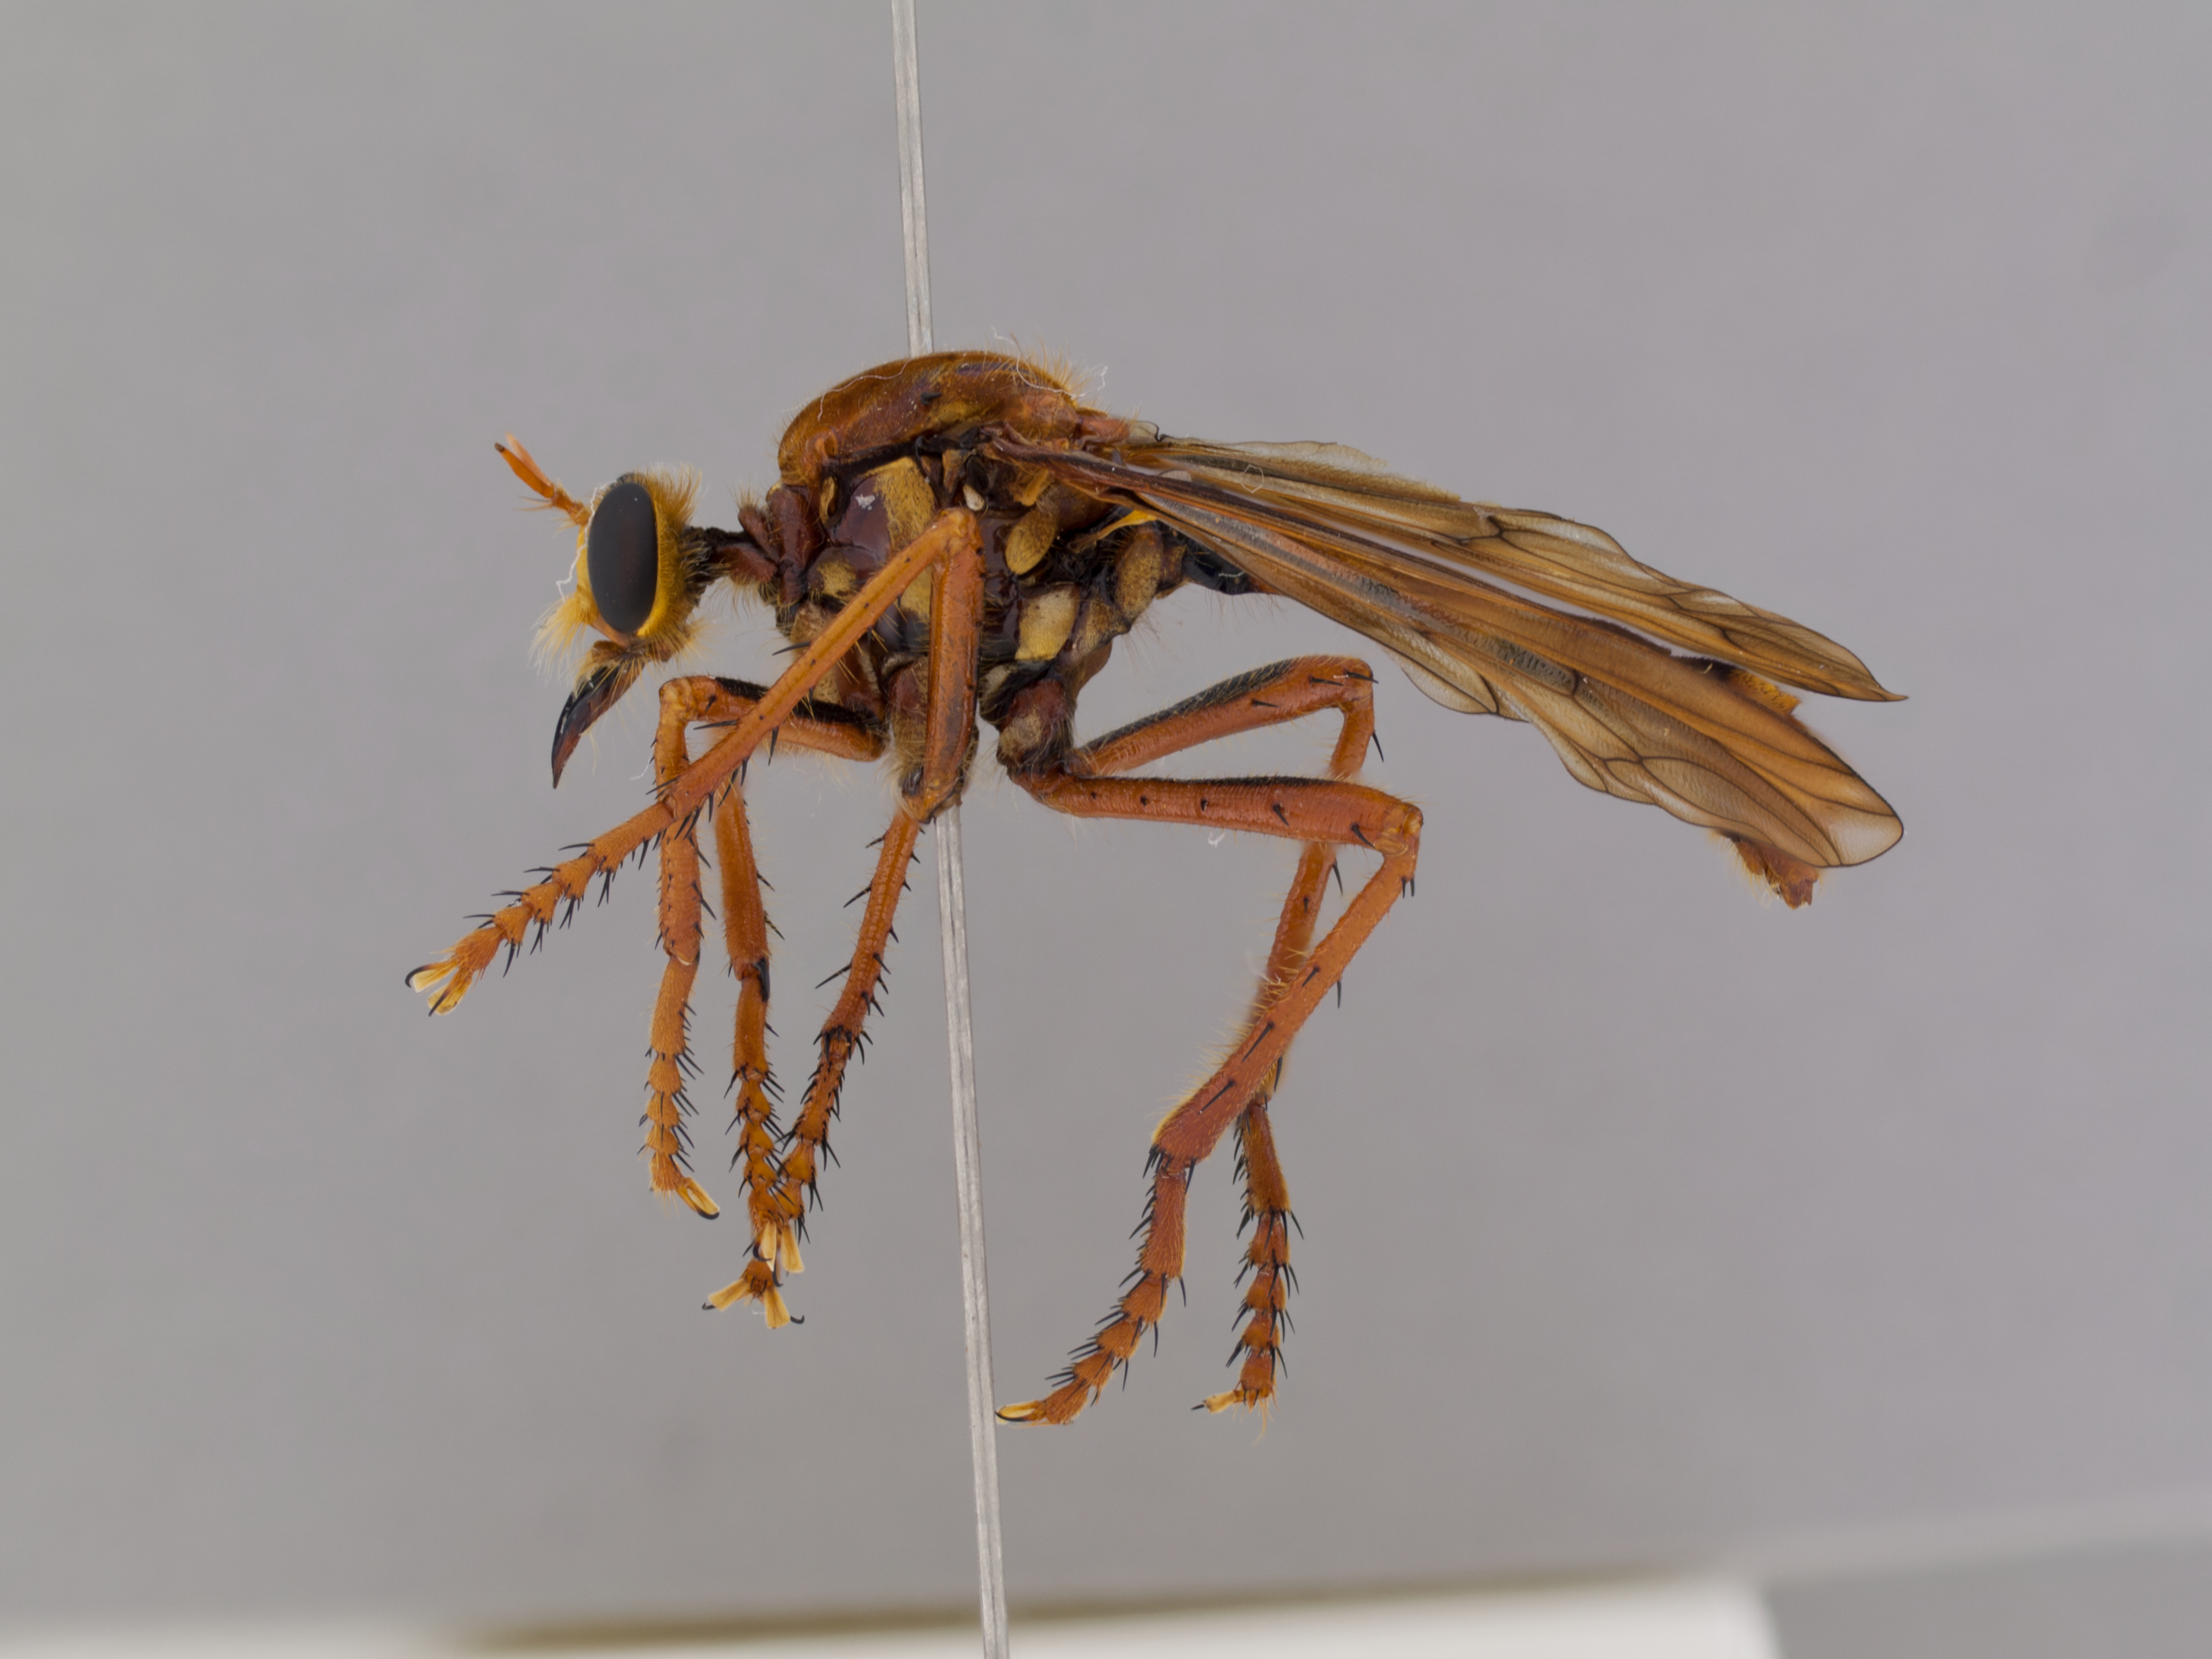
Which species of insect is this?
Chrysopogon albopunctatus
